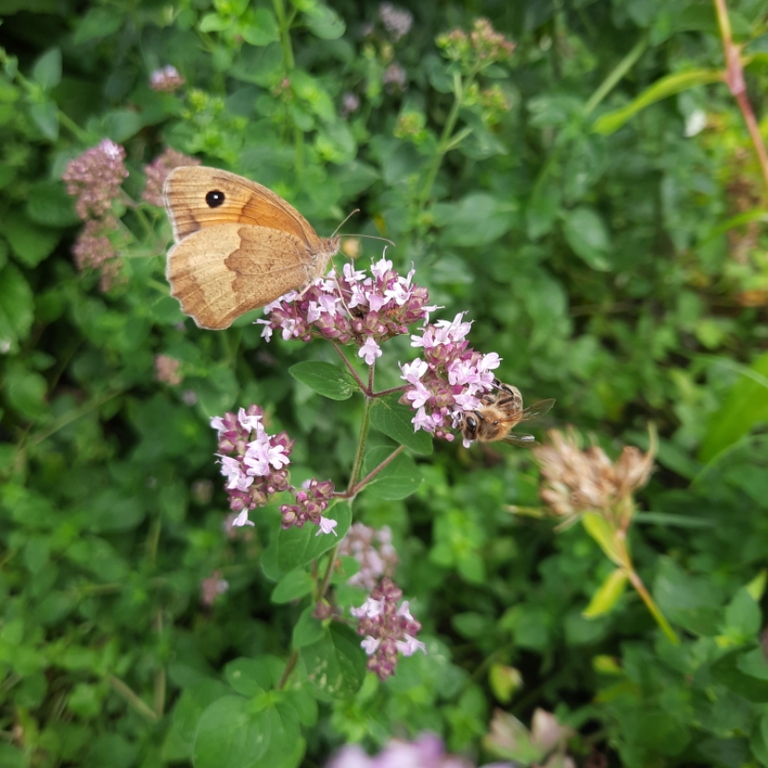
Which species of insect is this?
Maniola jurtina
